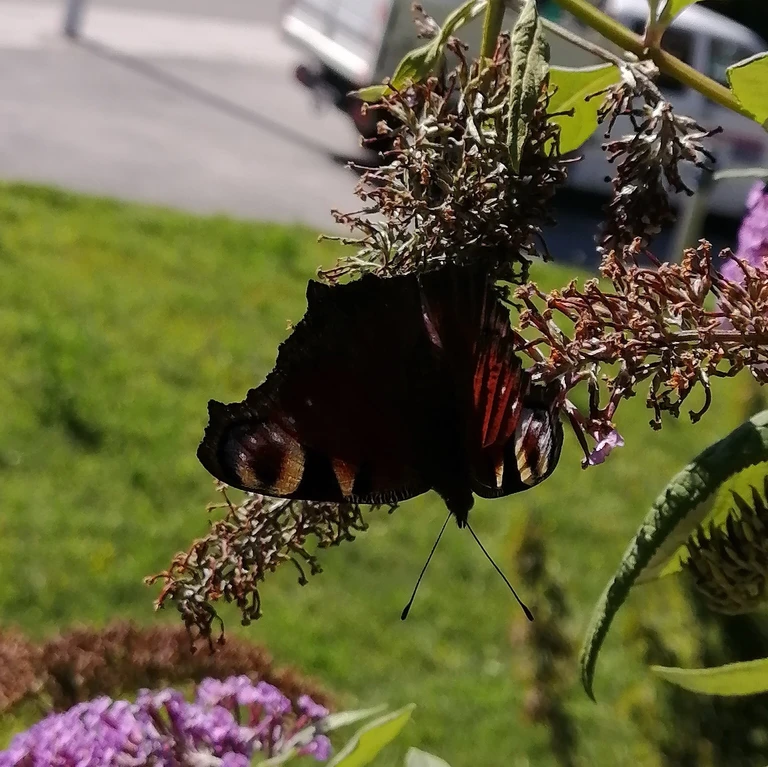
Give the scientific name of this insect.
Aglais io
